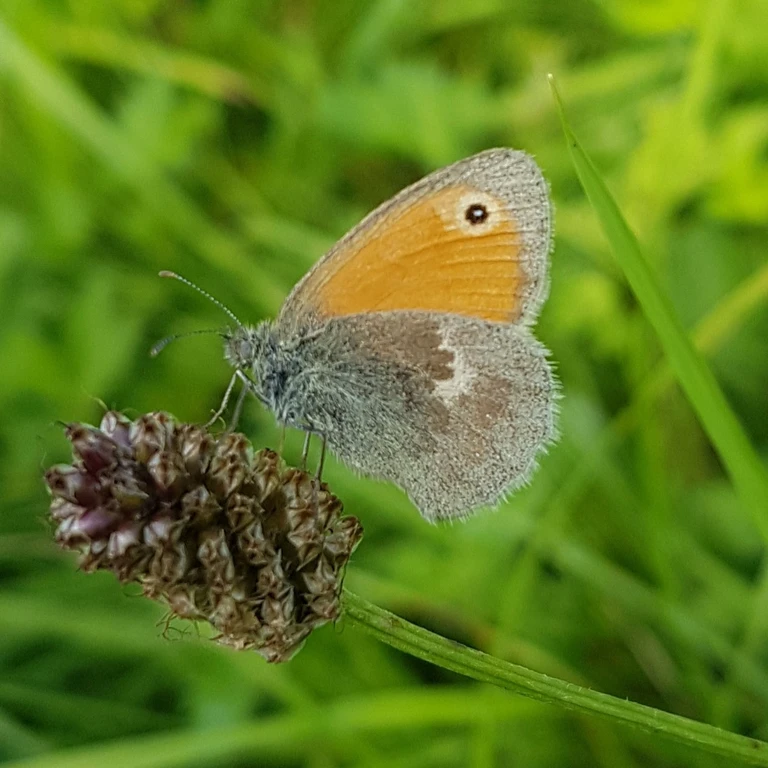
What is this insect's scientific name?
Coenonympha pamphilus
